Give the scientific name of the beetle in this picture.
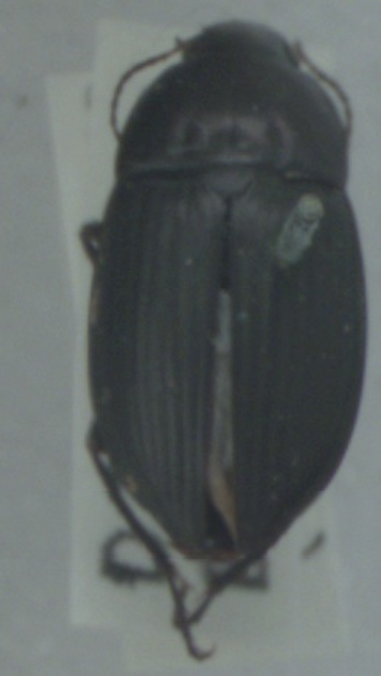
Amara eurynota
